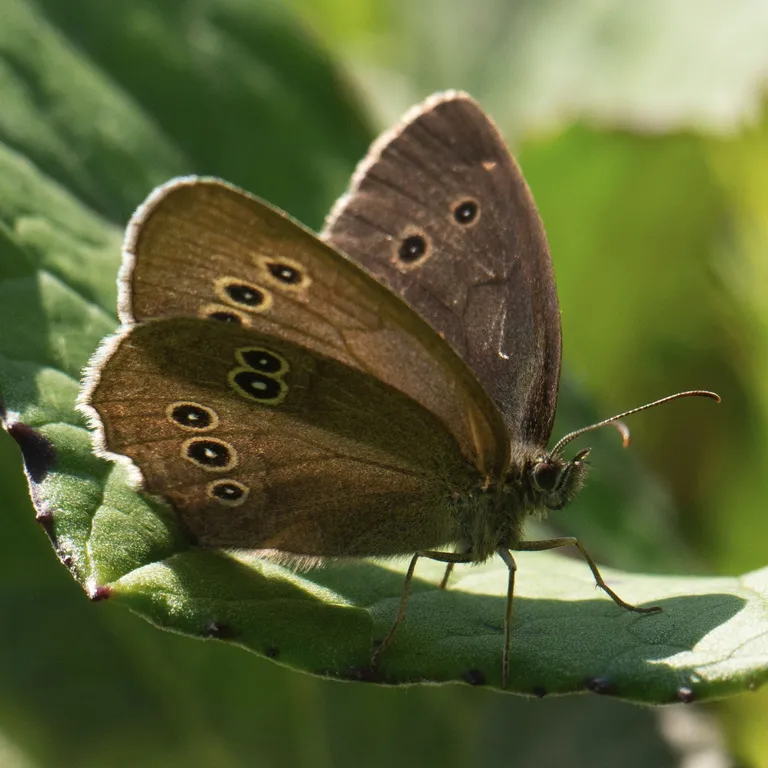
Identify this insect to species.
Aphantopus hyperantus
